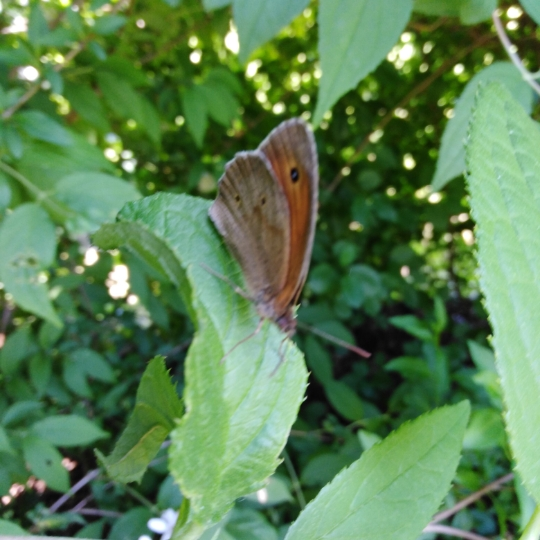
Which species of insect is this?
Maniola jurtina
